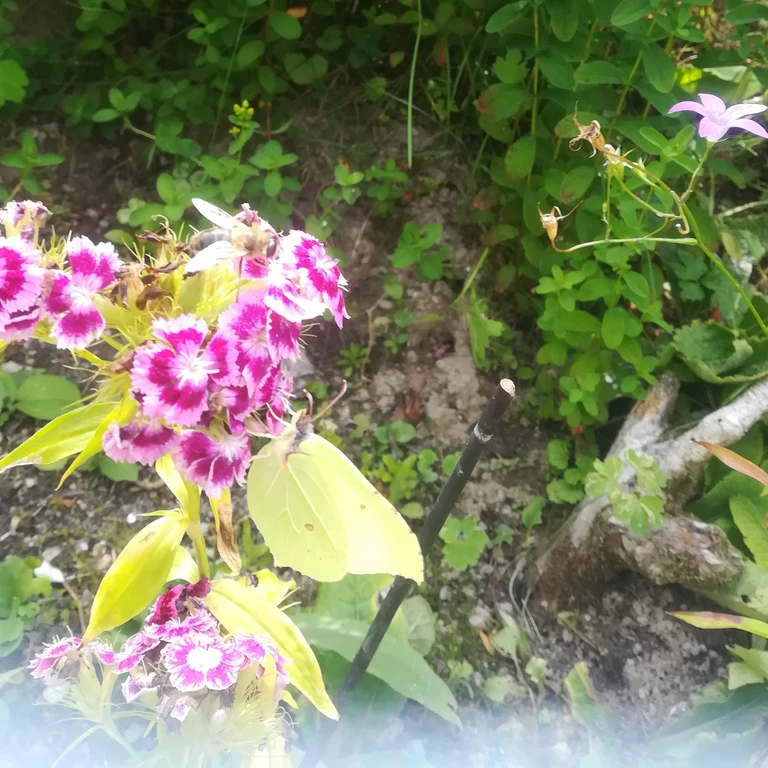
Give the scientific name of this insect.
Gonepteryx rhamni
